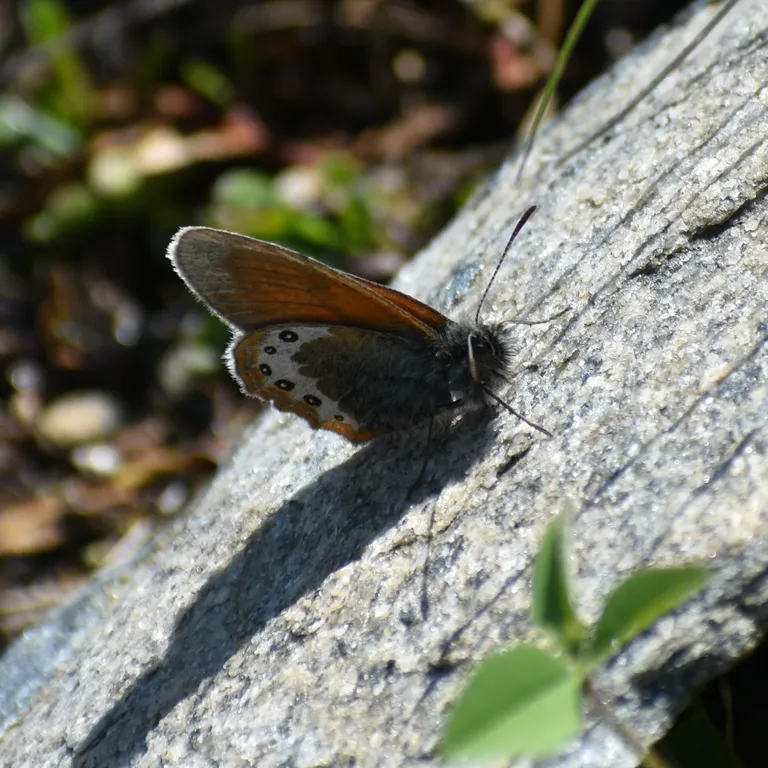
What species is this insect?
Coenonympha gardetta
